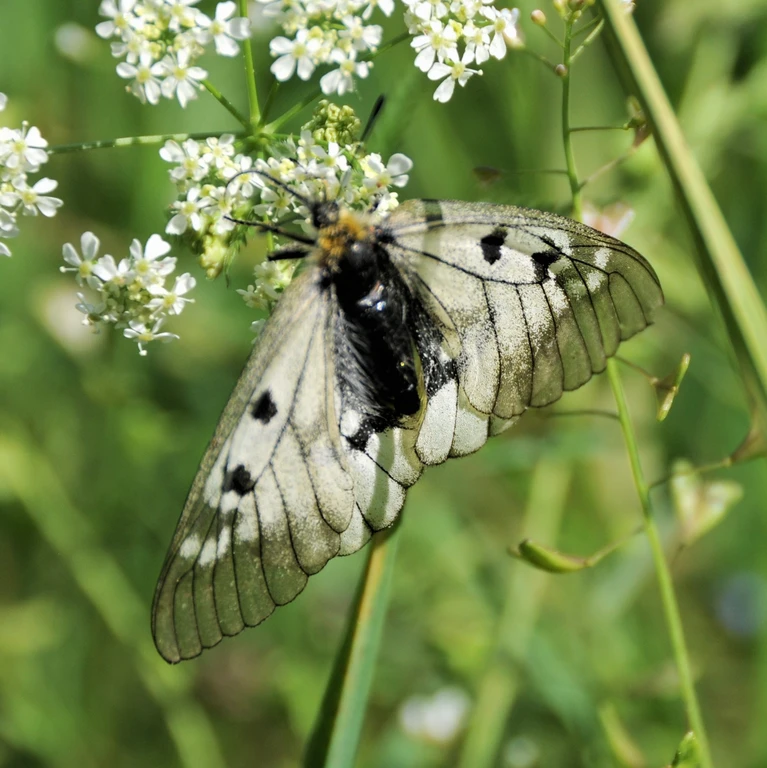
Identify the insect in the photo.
Parnassius mnemosyne
